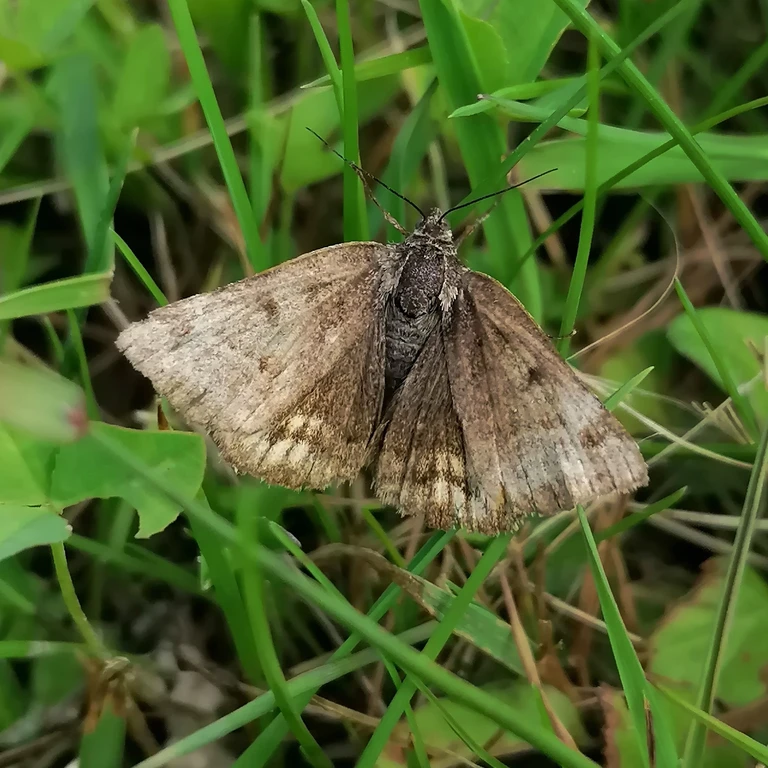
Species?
Euclidia glyphica
